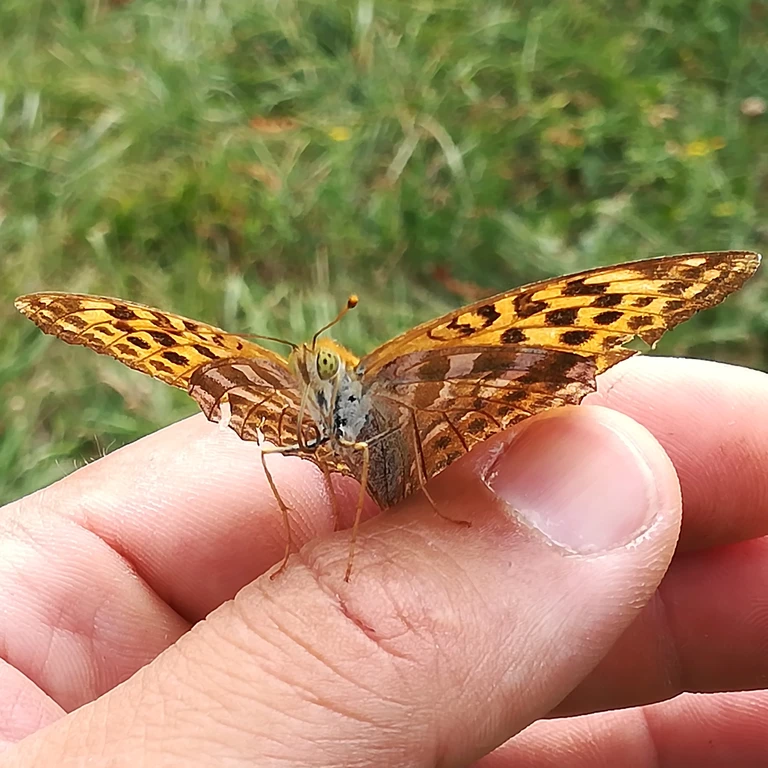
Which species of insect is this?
Argynnis paphia
